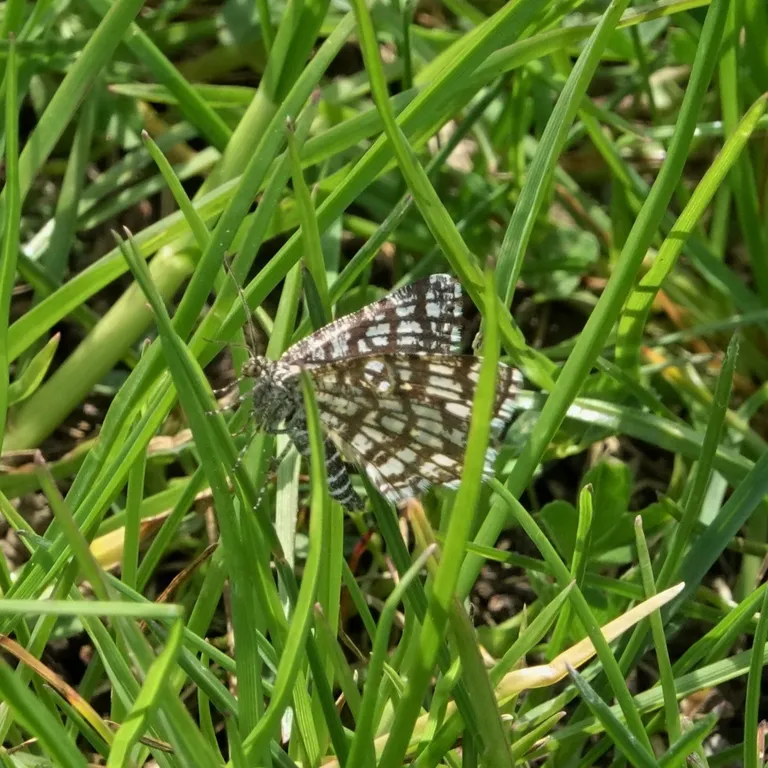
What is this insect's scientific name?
Chiasmia clathrata
